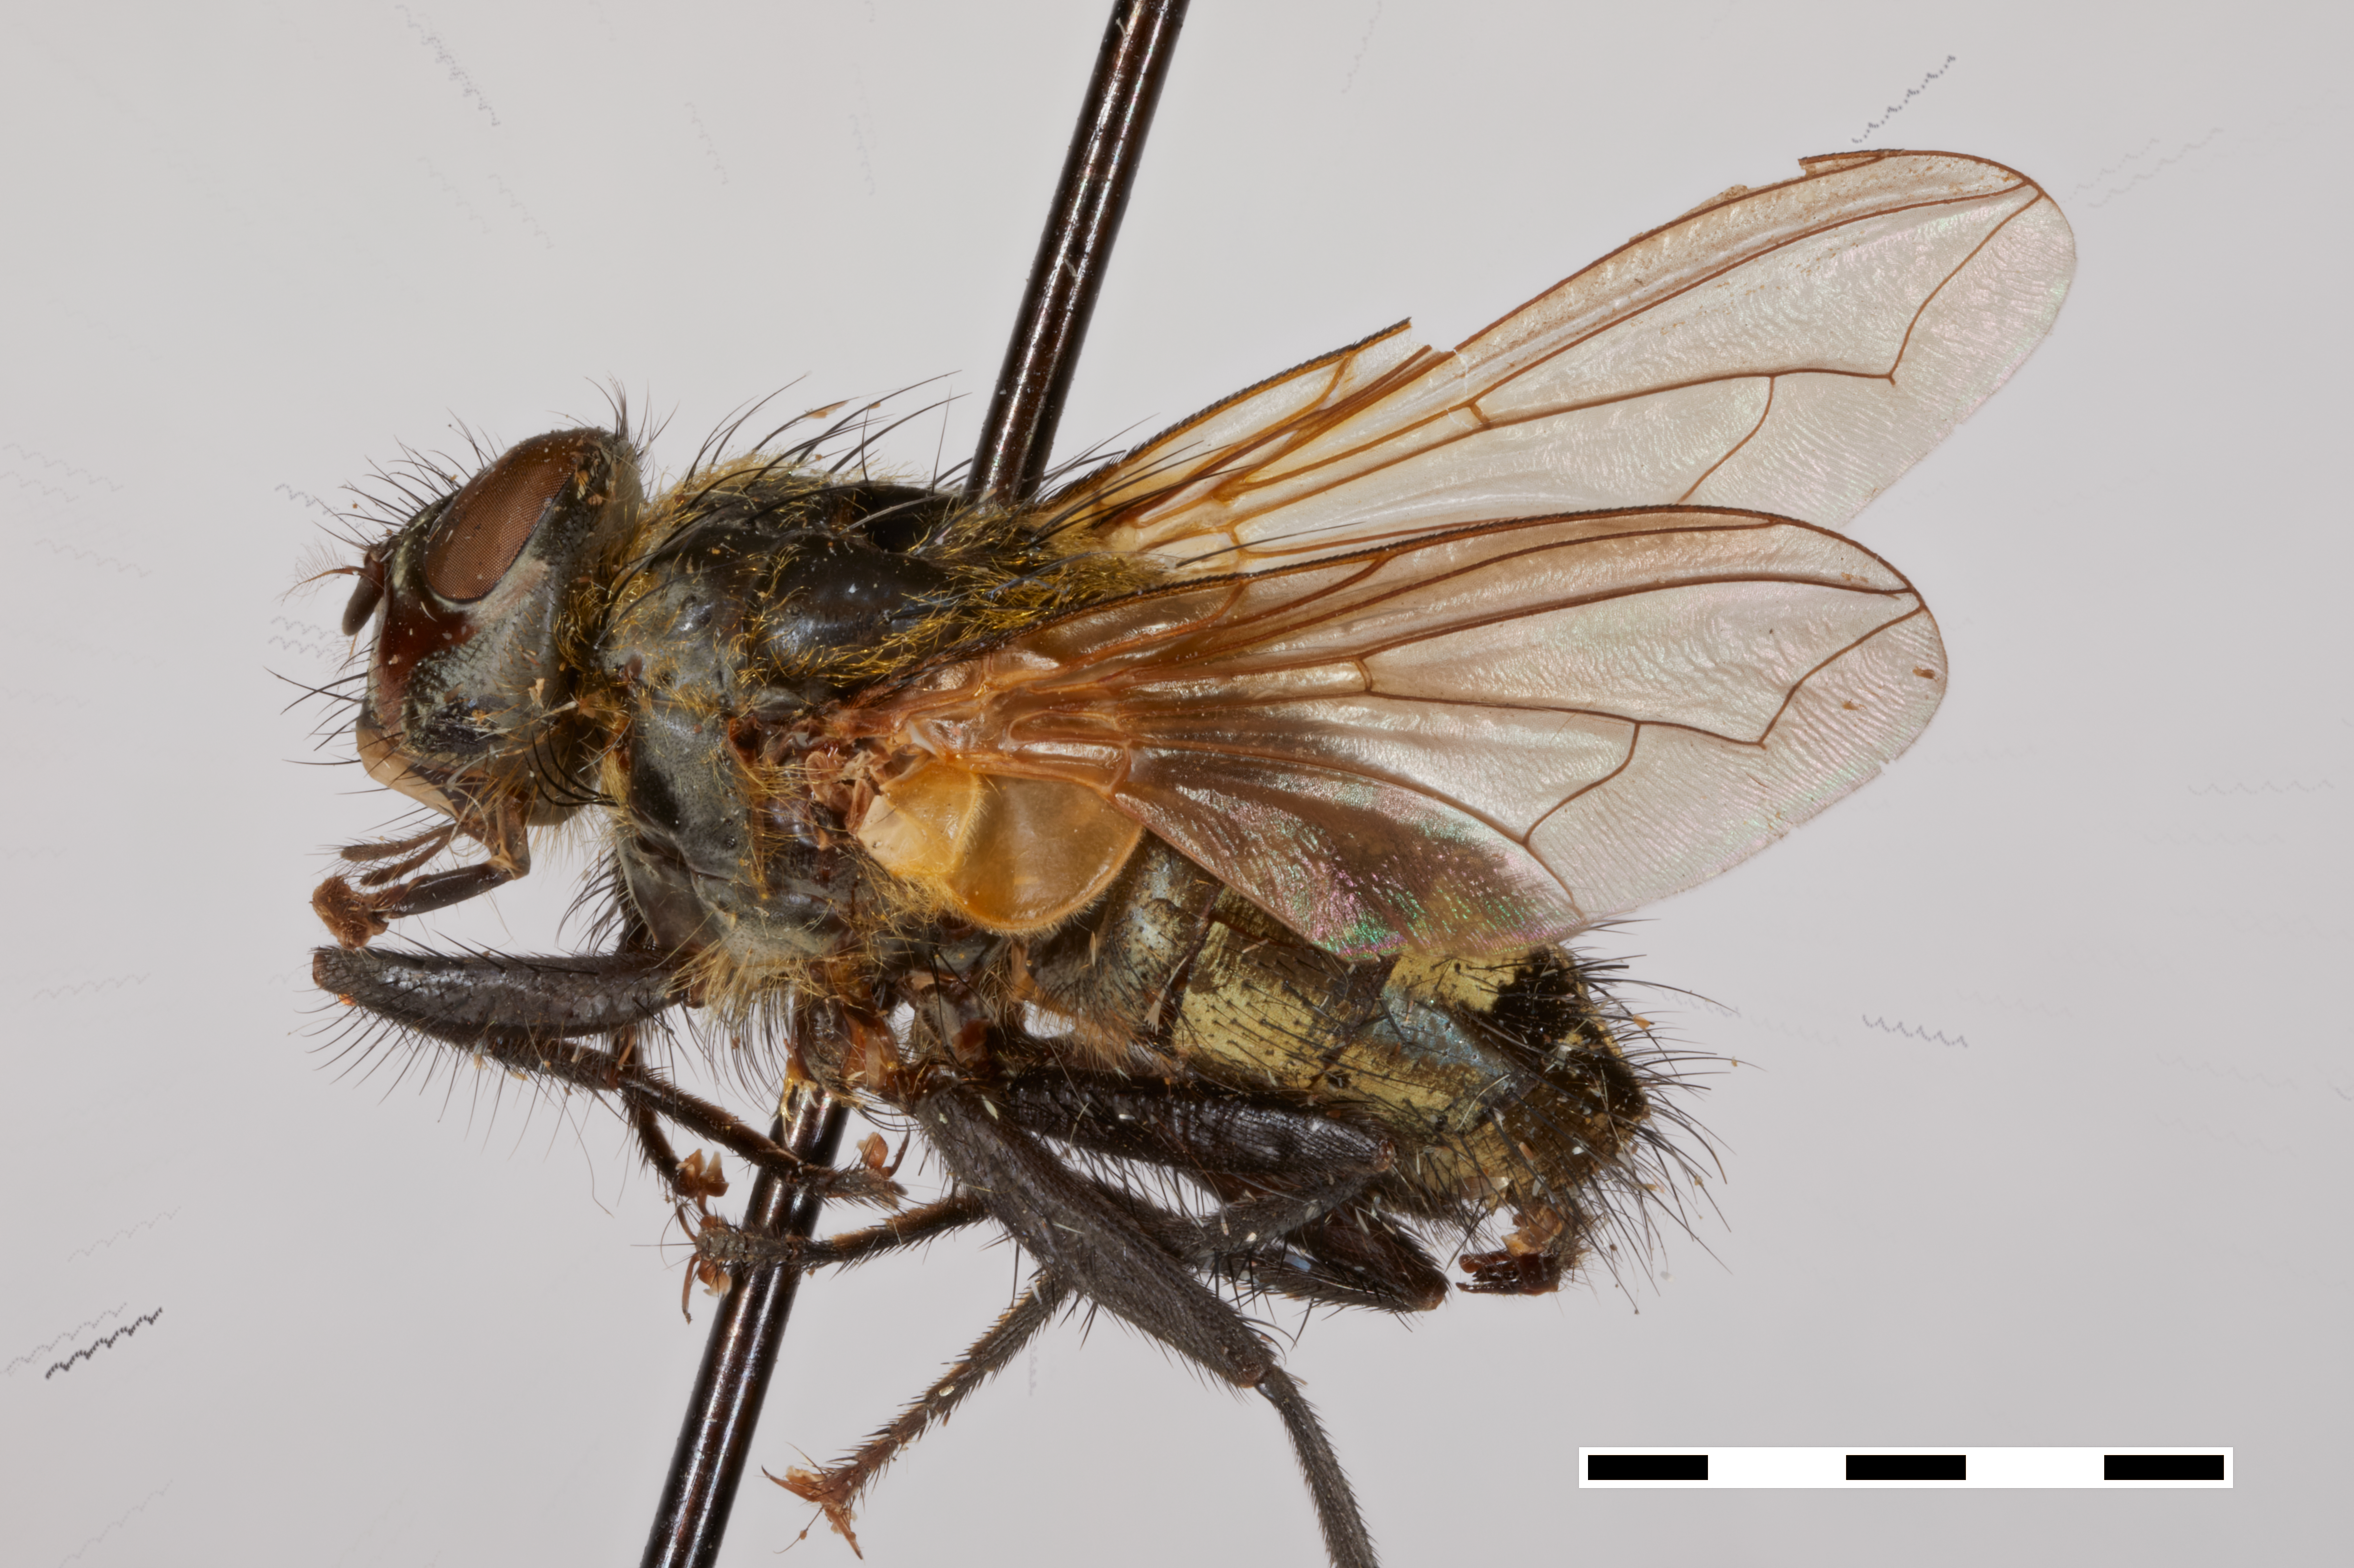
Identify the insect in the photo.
Xanthotryxus draco
